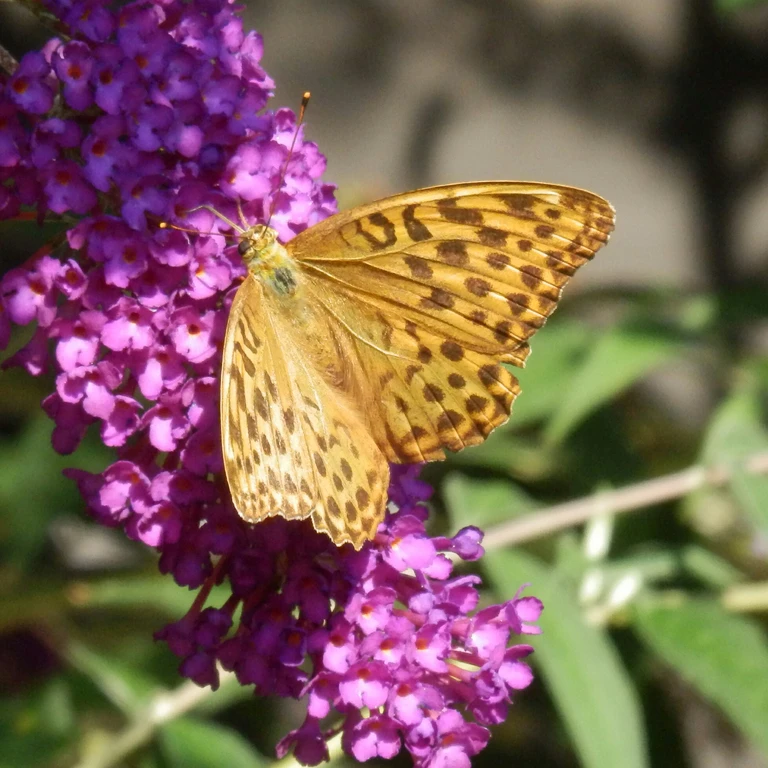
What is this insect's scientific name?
Argynnis paphia
